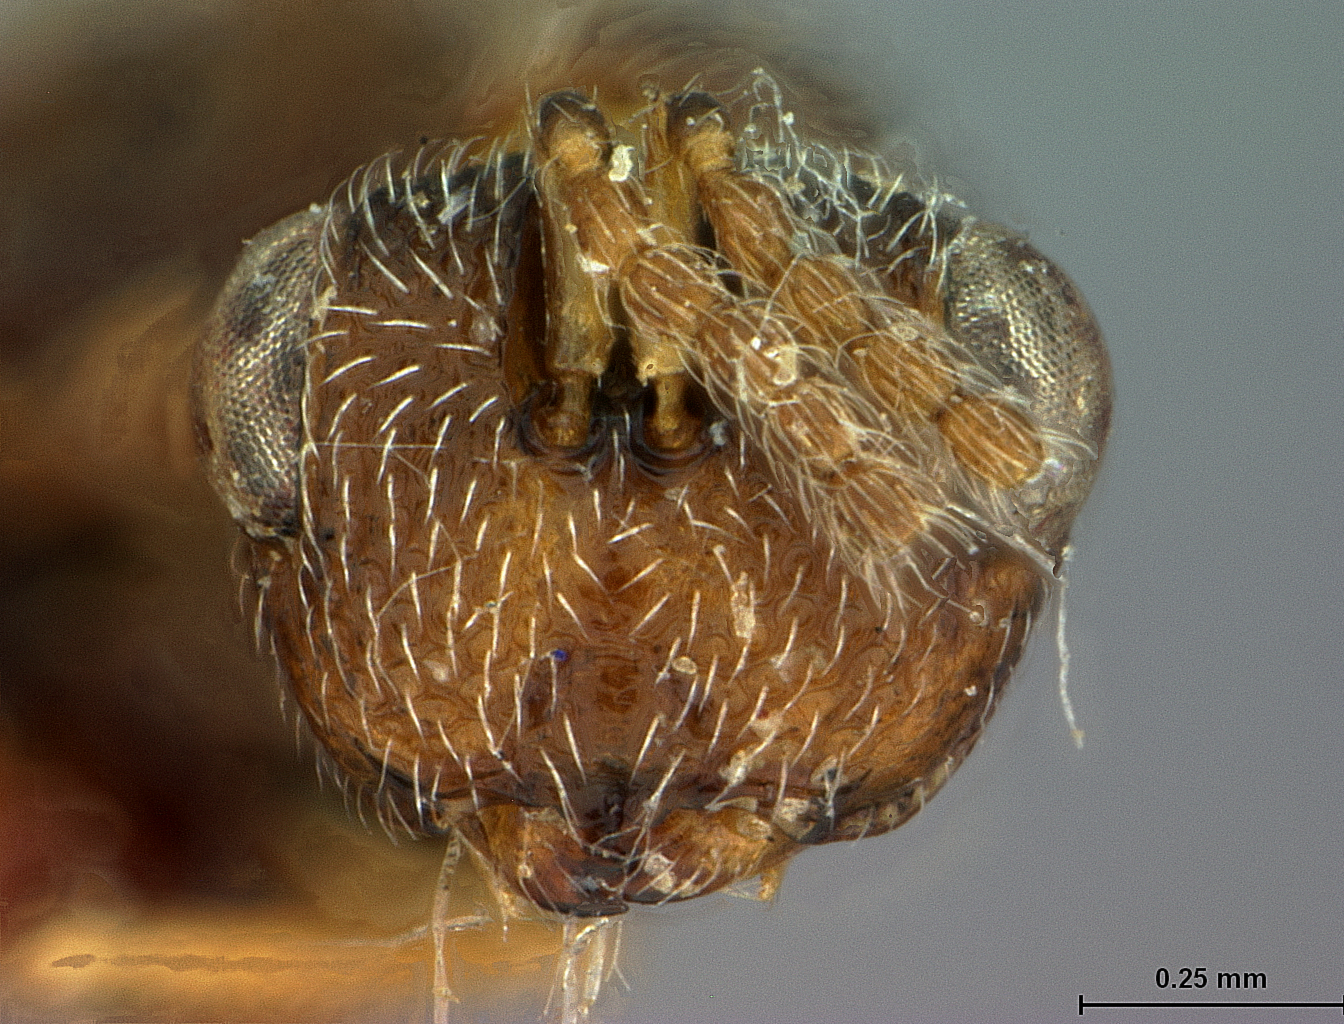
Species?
Eurytoma hakonensis
